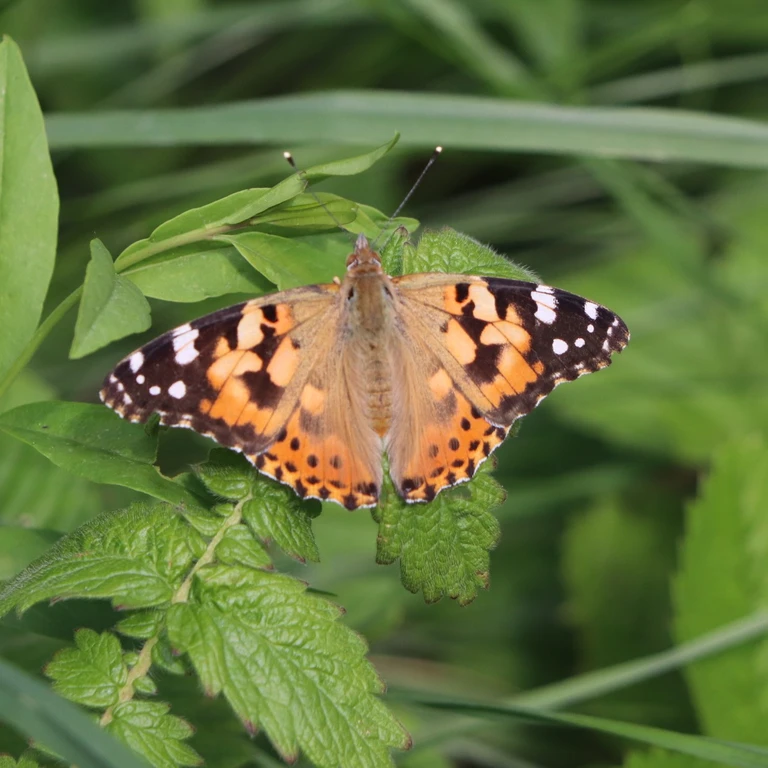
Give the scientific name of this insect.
Vanessa cardui
